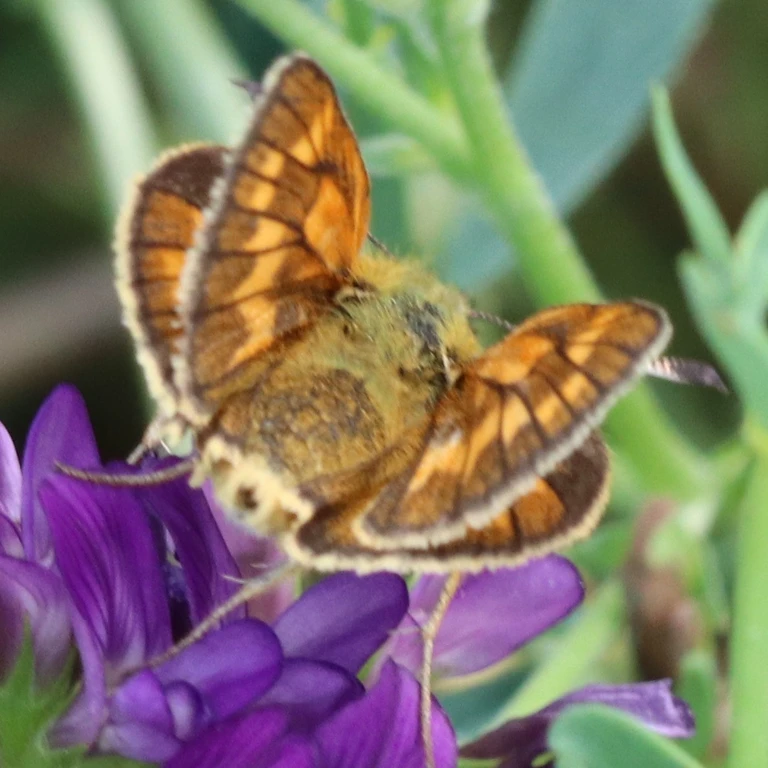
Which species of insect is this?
Ochlodes sylvanus (also Ochlodes venata)
